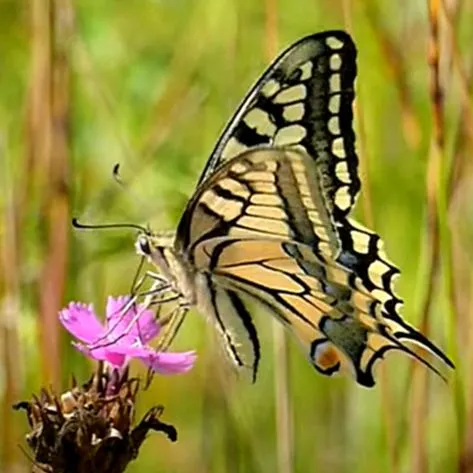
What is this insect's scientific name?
Papilio machaon
